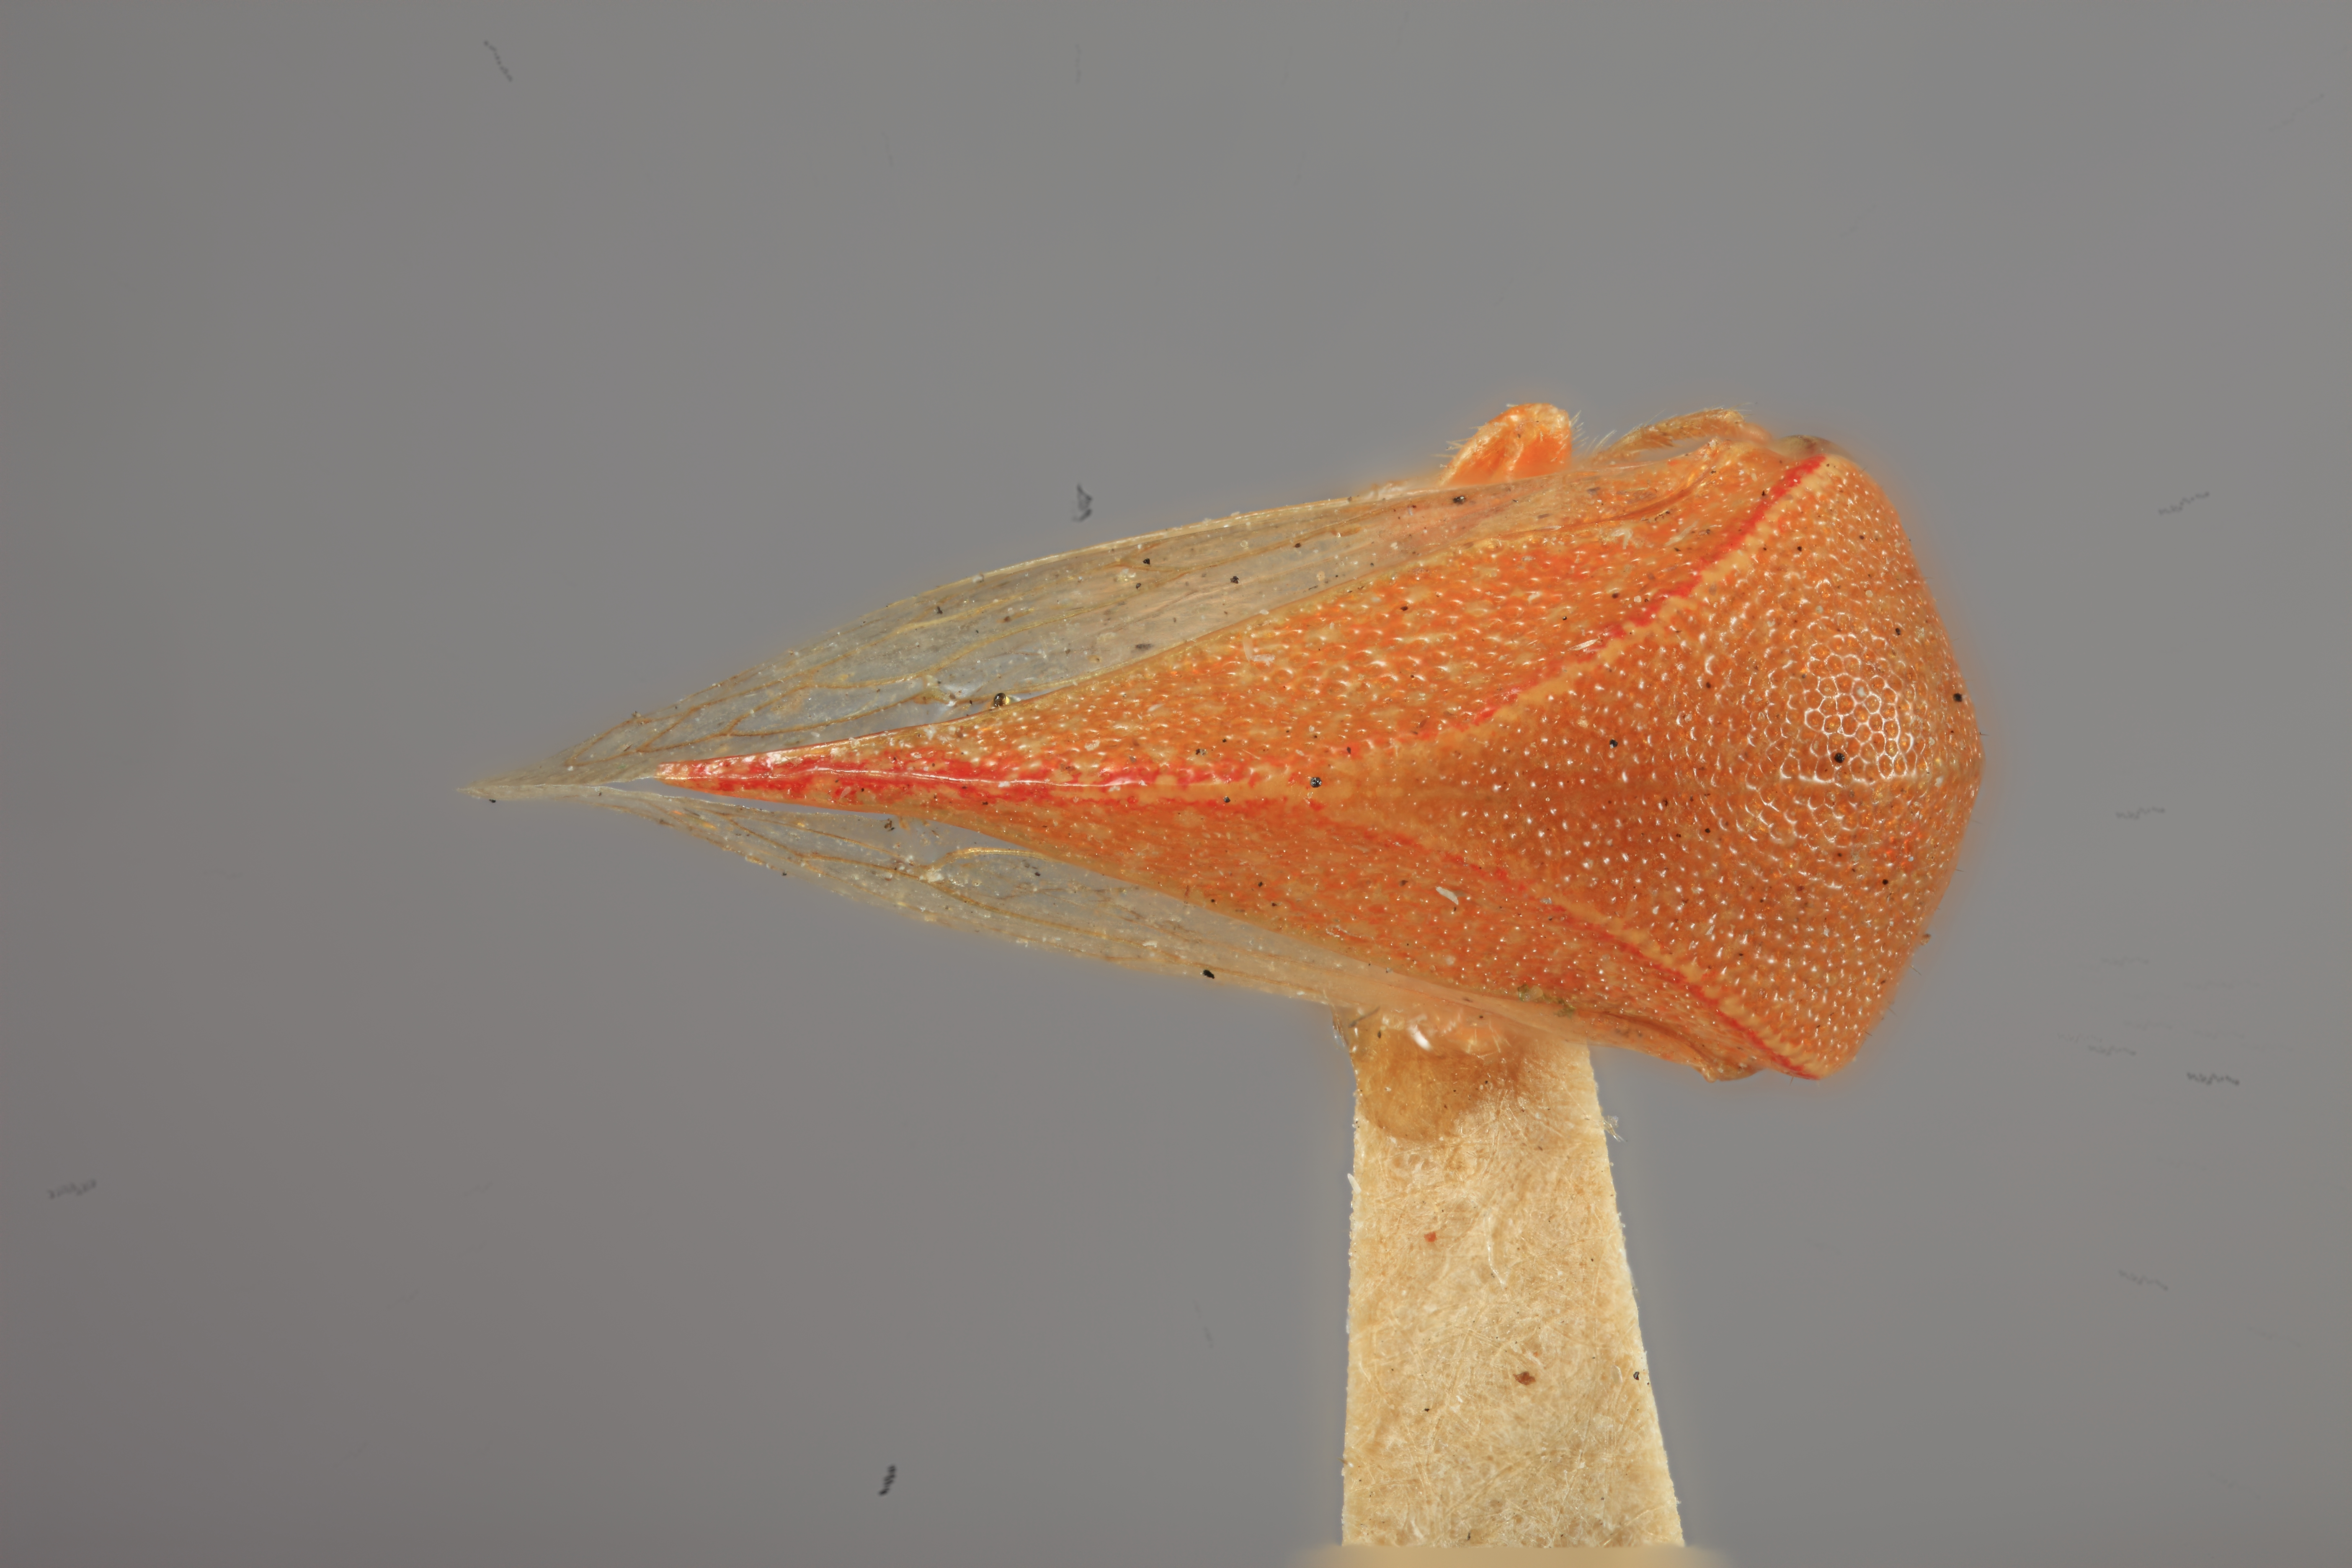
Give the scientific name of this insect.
Membracis festina
